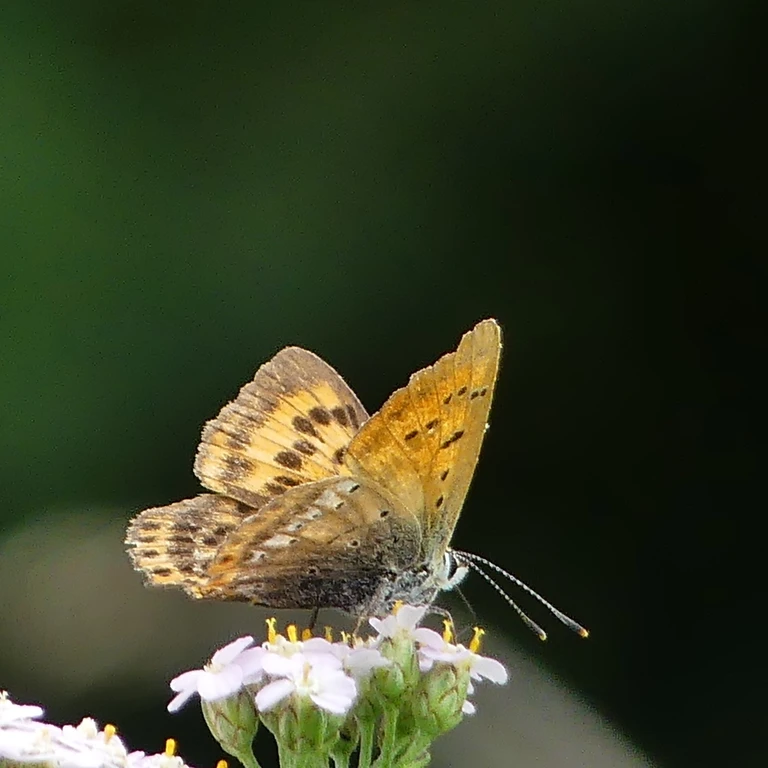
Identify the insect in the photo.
Lycaena virgaureae
